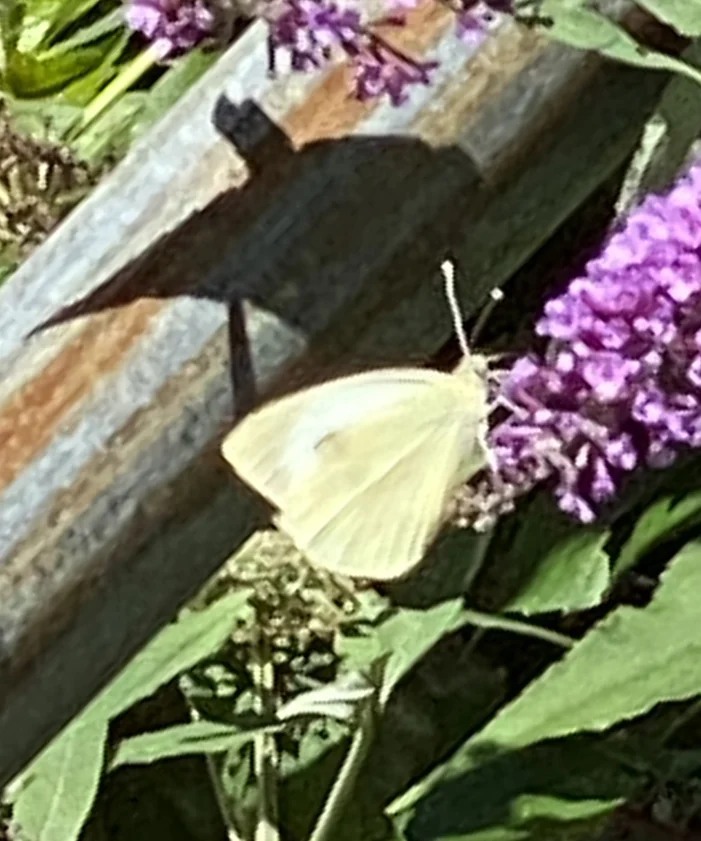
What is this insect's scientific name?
Pieris brassicae
